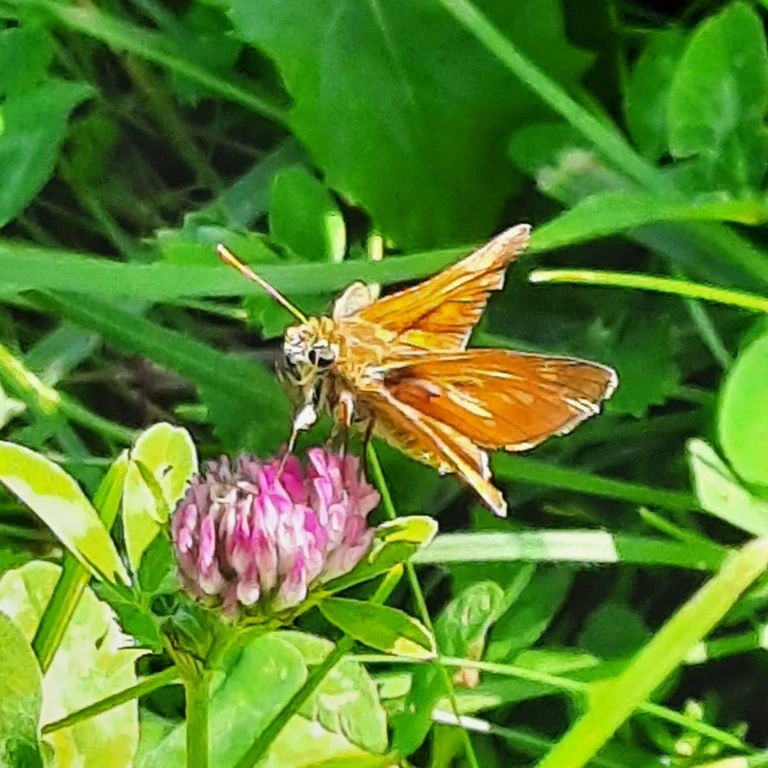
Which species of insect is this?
Ochlodes sylvanus (also Ochlodes venata)
